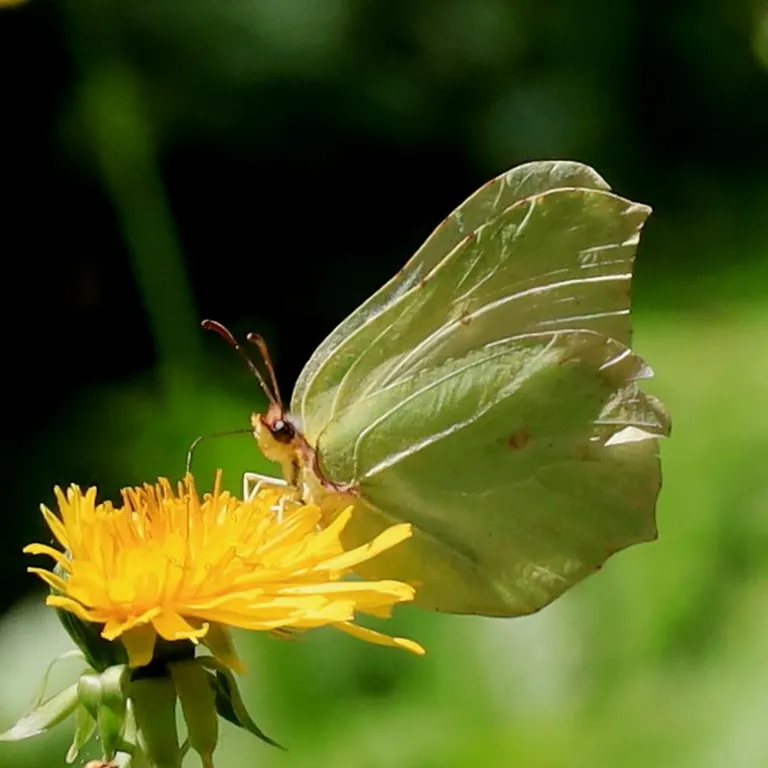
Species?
Gonepteryx rhamni
